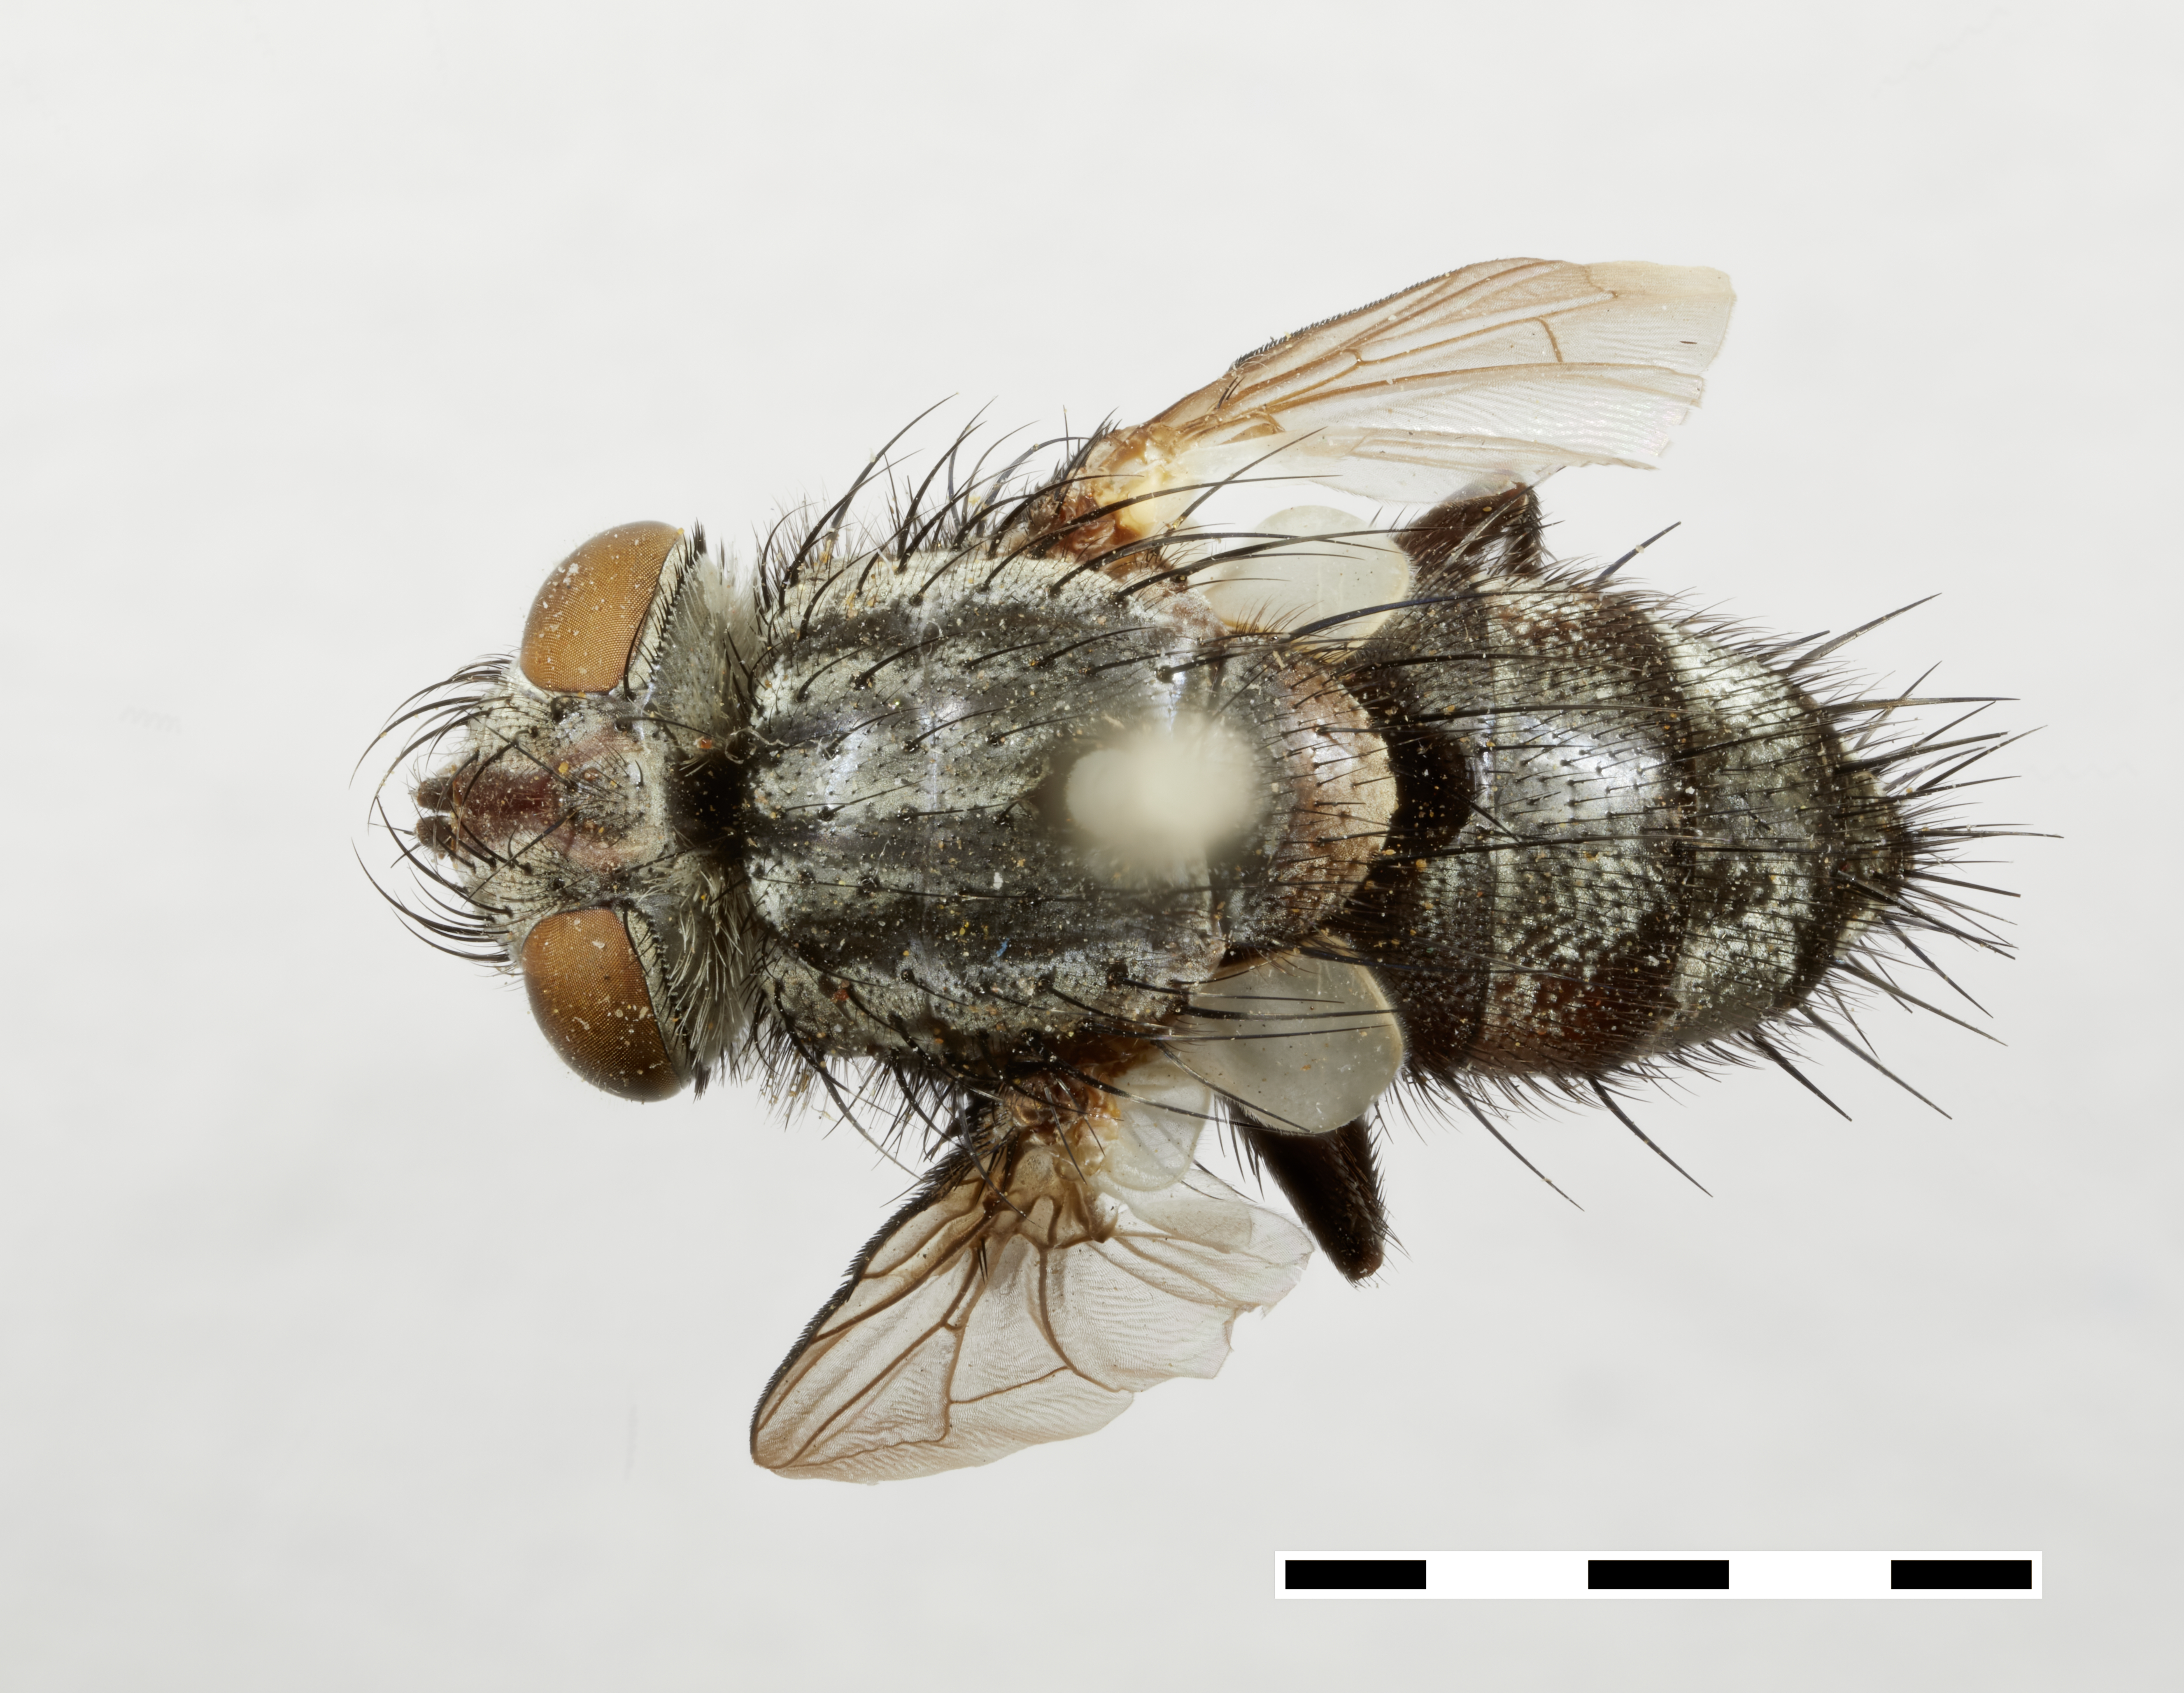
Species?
Poliophyrs organensis
